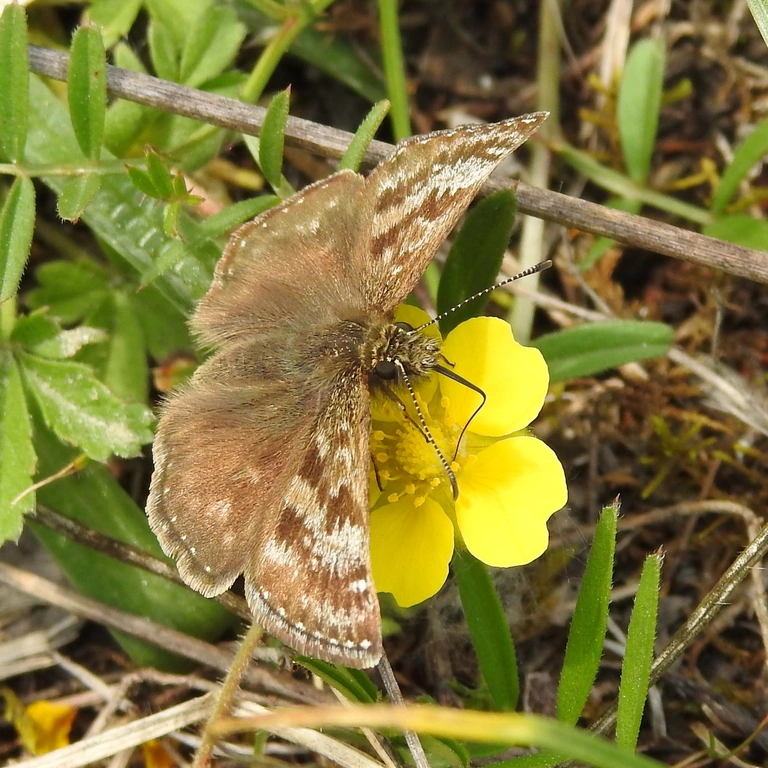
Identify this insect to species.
Erynnis tages
